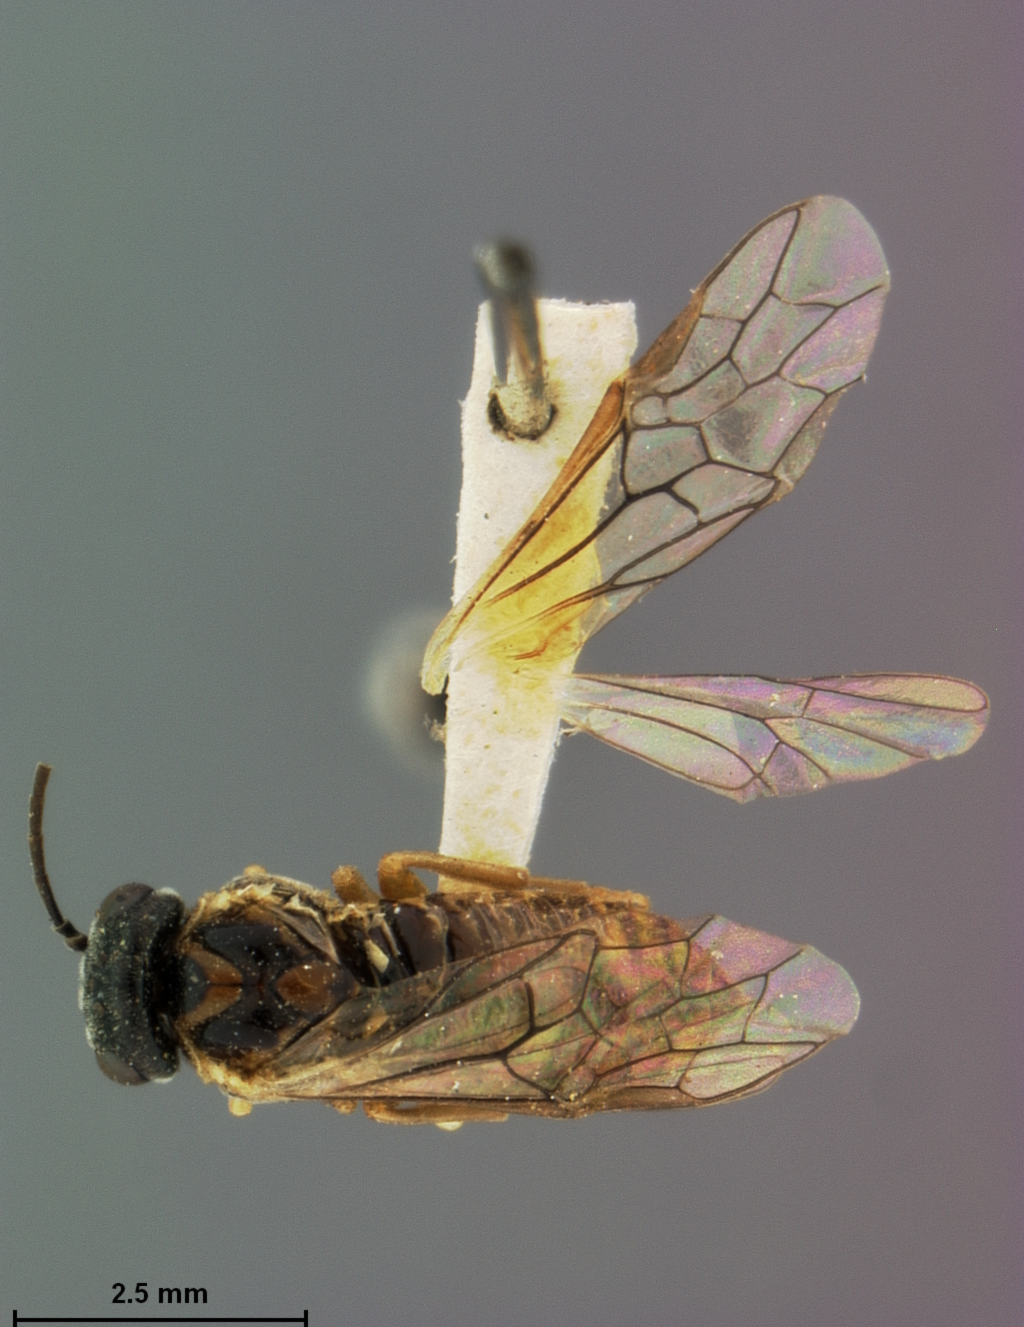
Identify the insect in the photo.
Periclista pecanivora
